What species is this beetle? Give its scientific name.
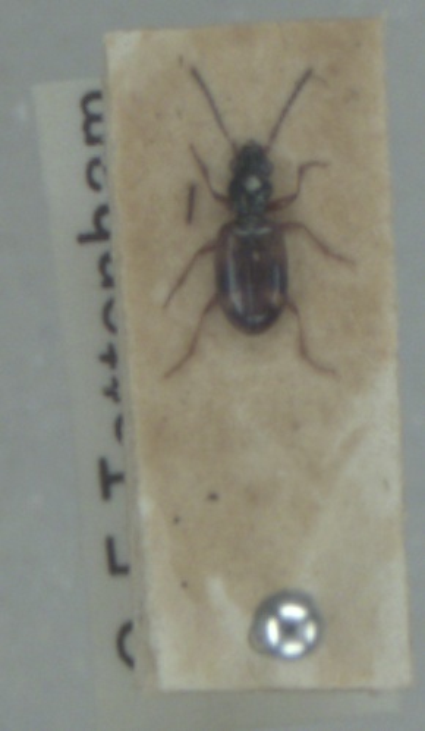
Bembidion articulatum
